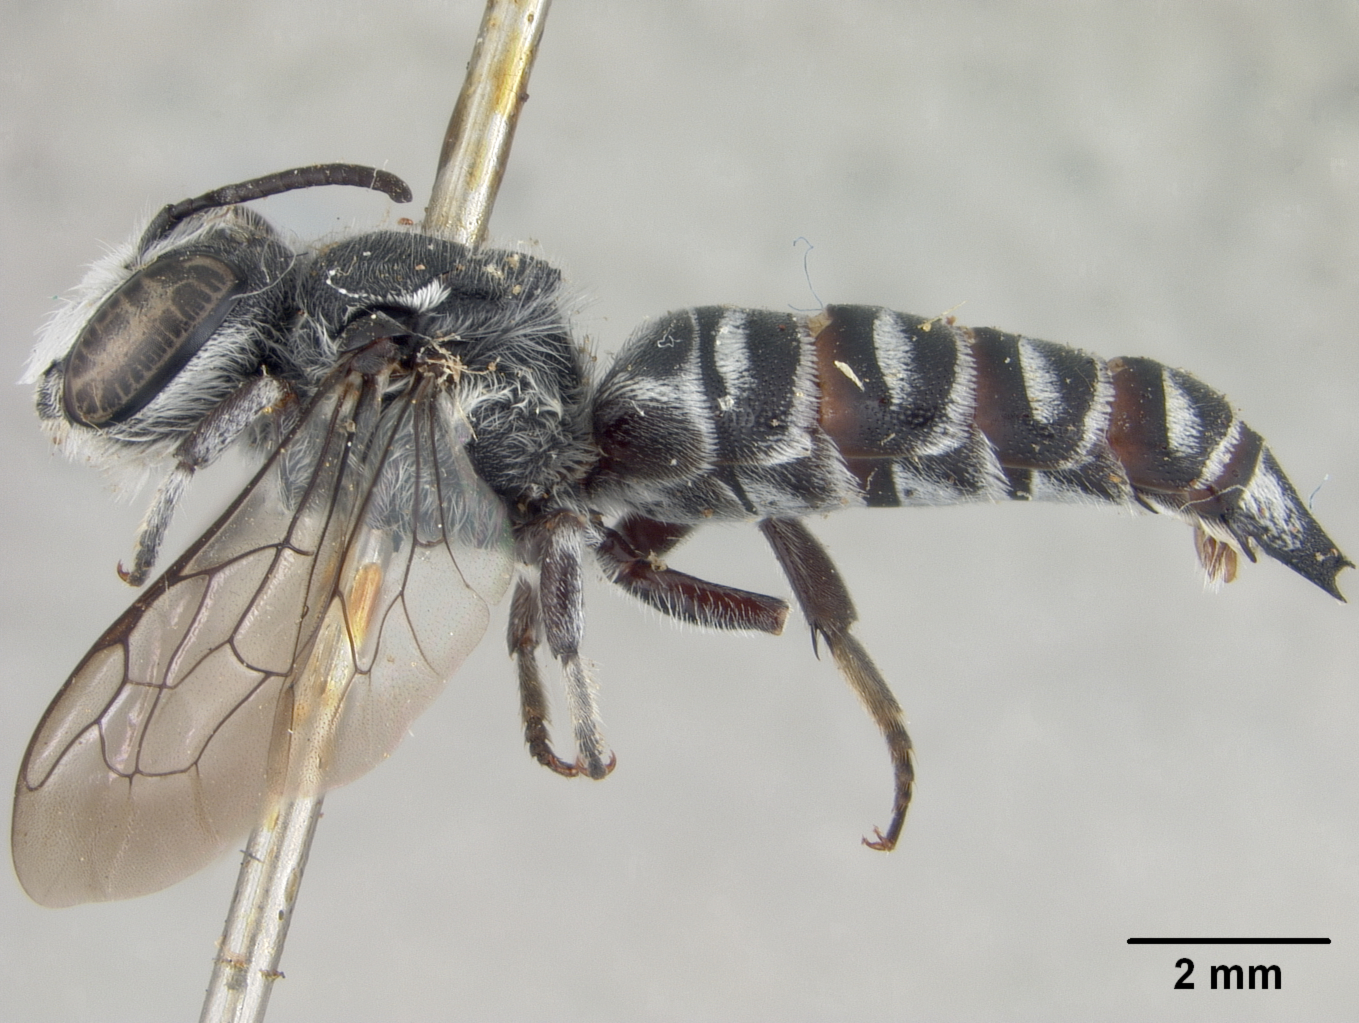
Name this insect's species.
Coelioxys dormitans
